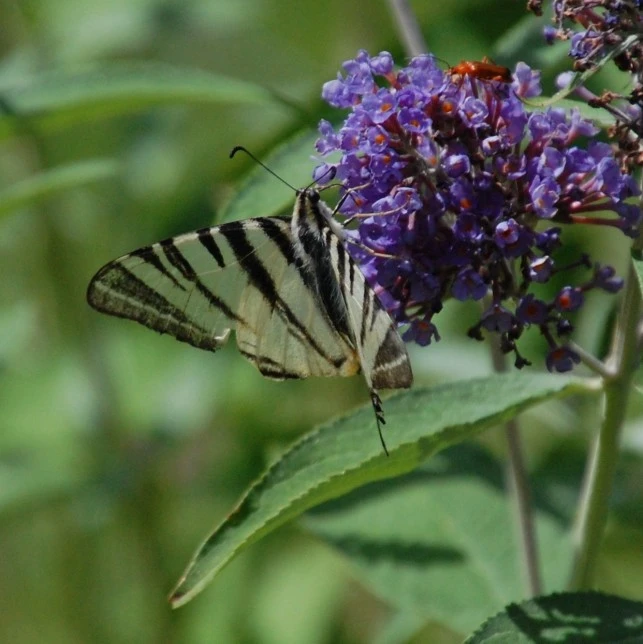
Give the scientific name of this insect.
Iphiclides podalirius
